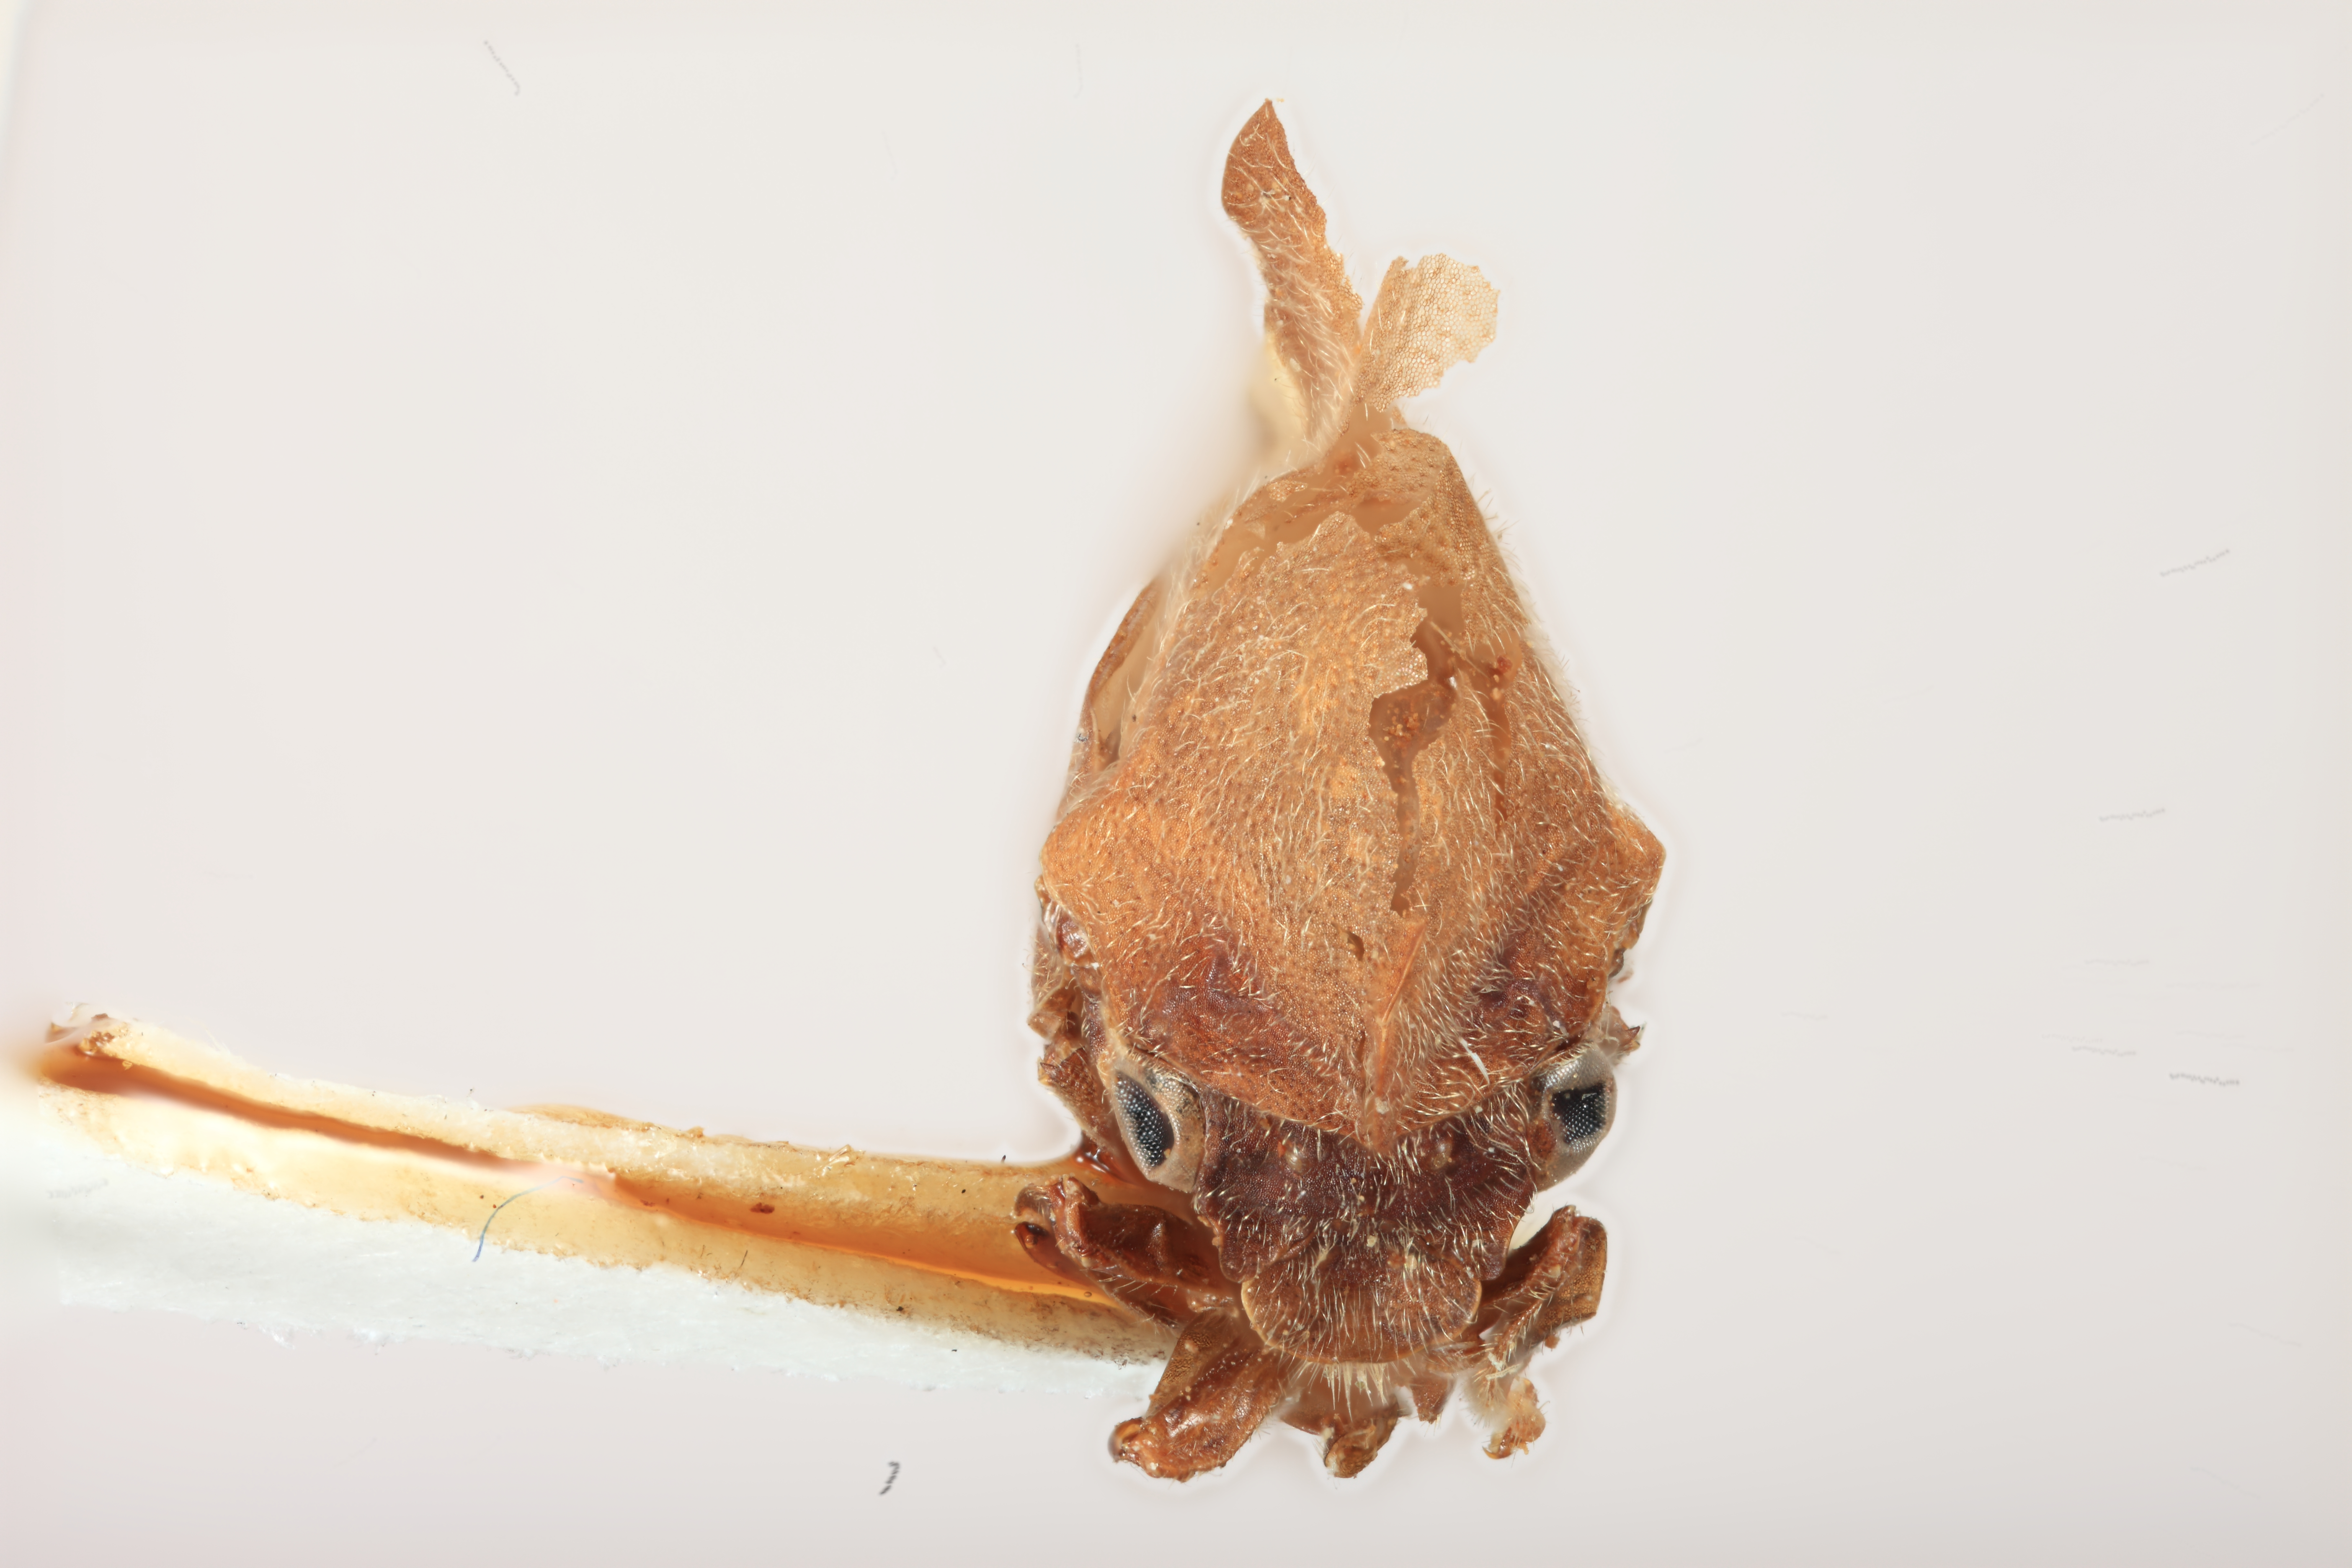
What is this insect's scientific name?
Membracis brunnea
